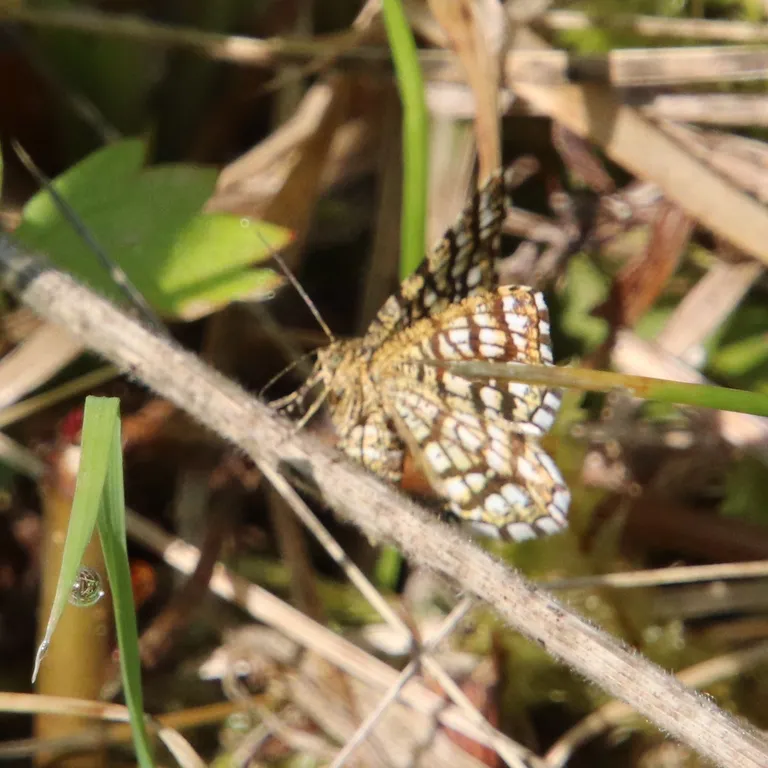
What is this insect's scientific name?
Chiasmia clathrata
